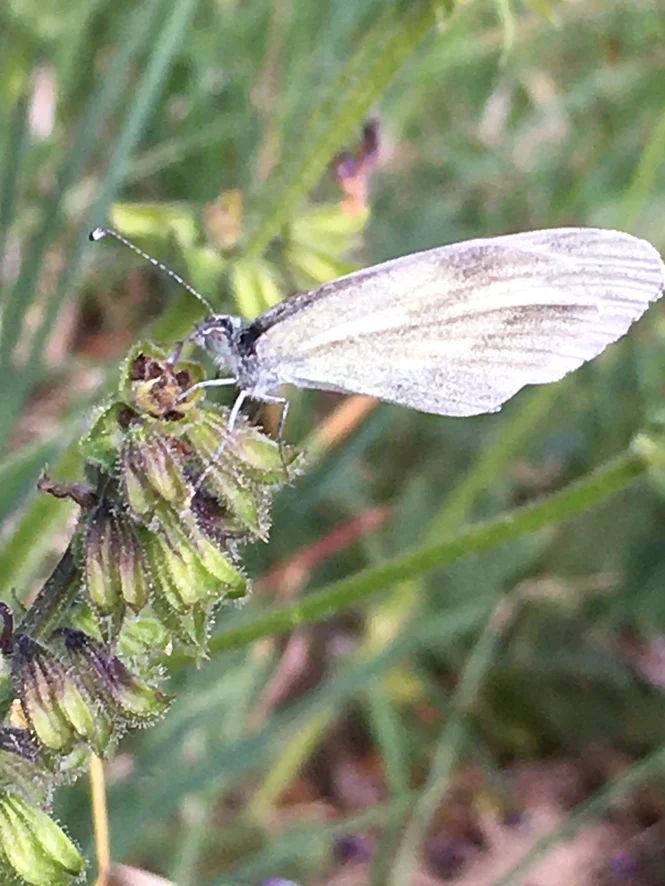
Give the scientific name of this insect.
Leptidea sinapis/juvernica
